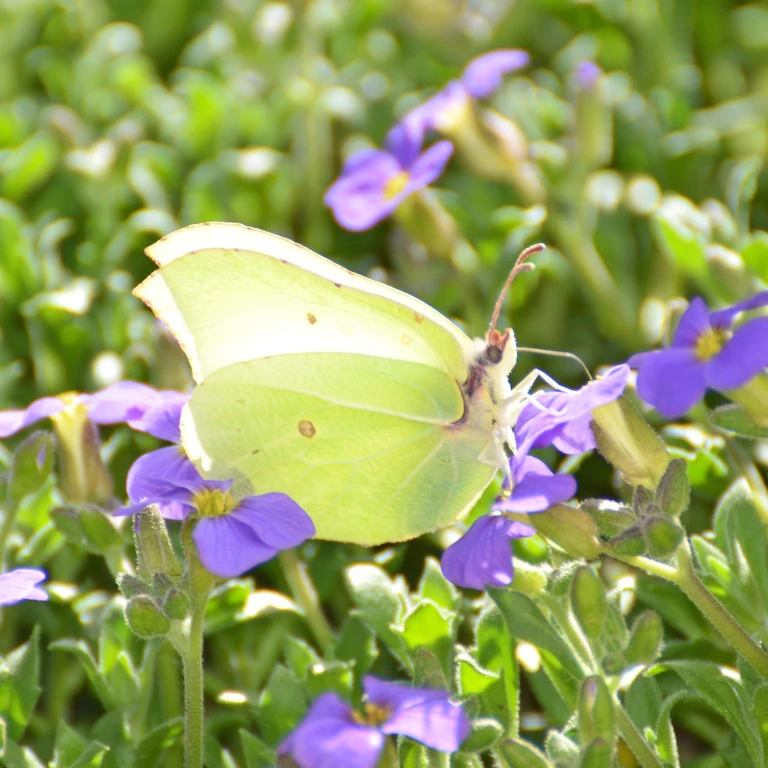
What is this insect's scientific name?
Gonepteryx rhamni
